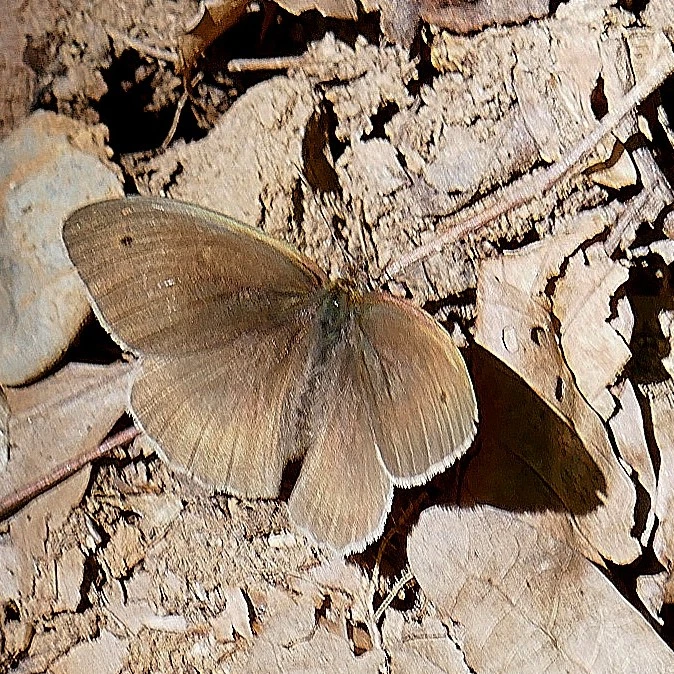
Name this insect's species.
Maniola jurtina
